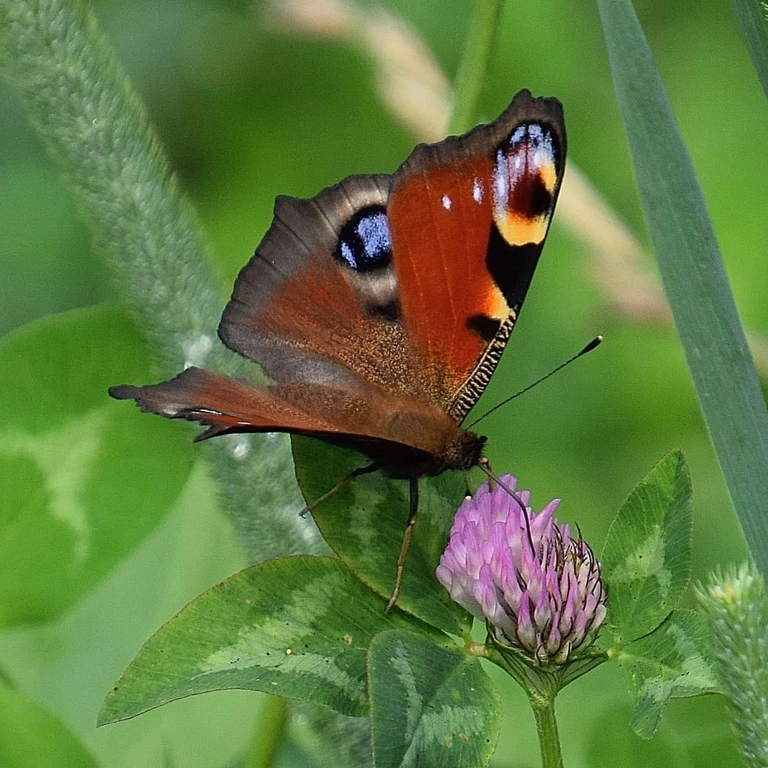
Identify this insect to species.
Aglais io
